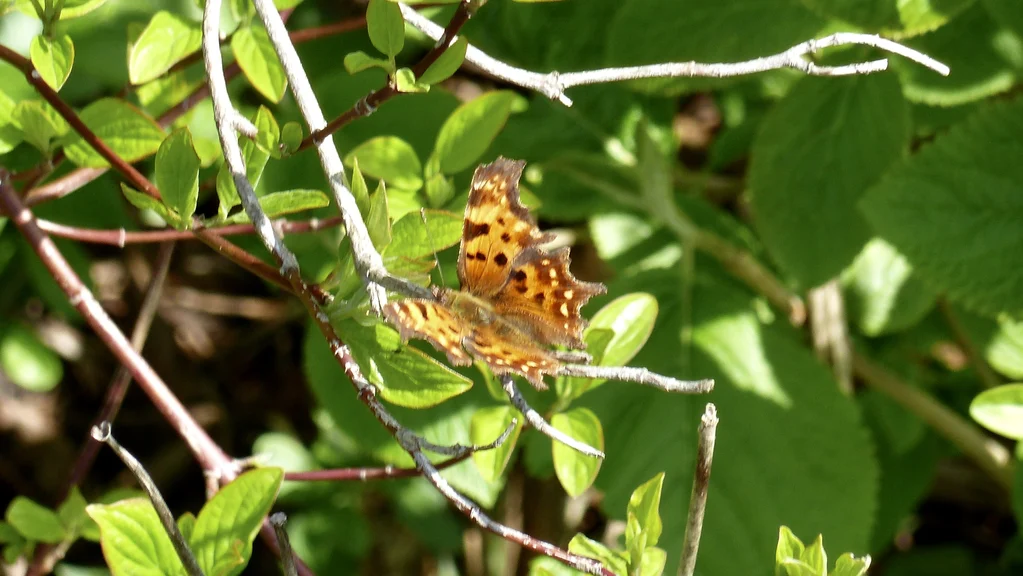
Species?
Polygonia c-album
